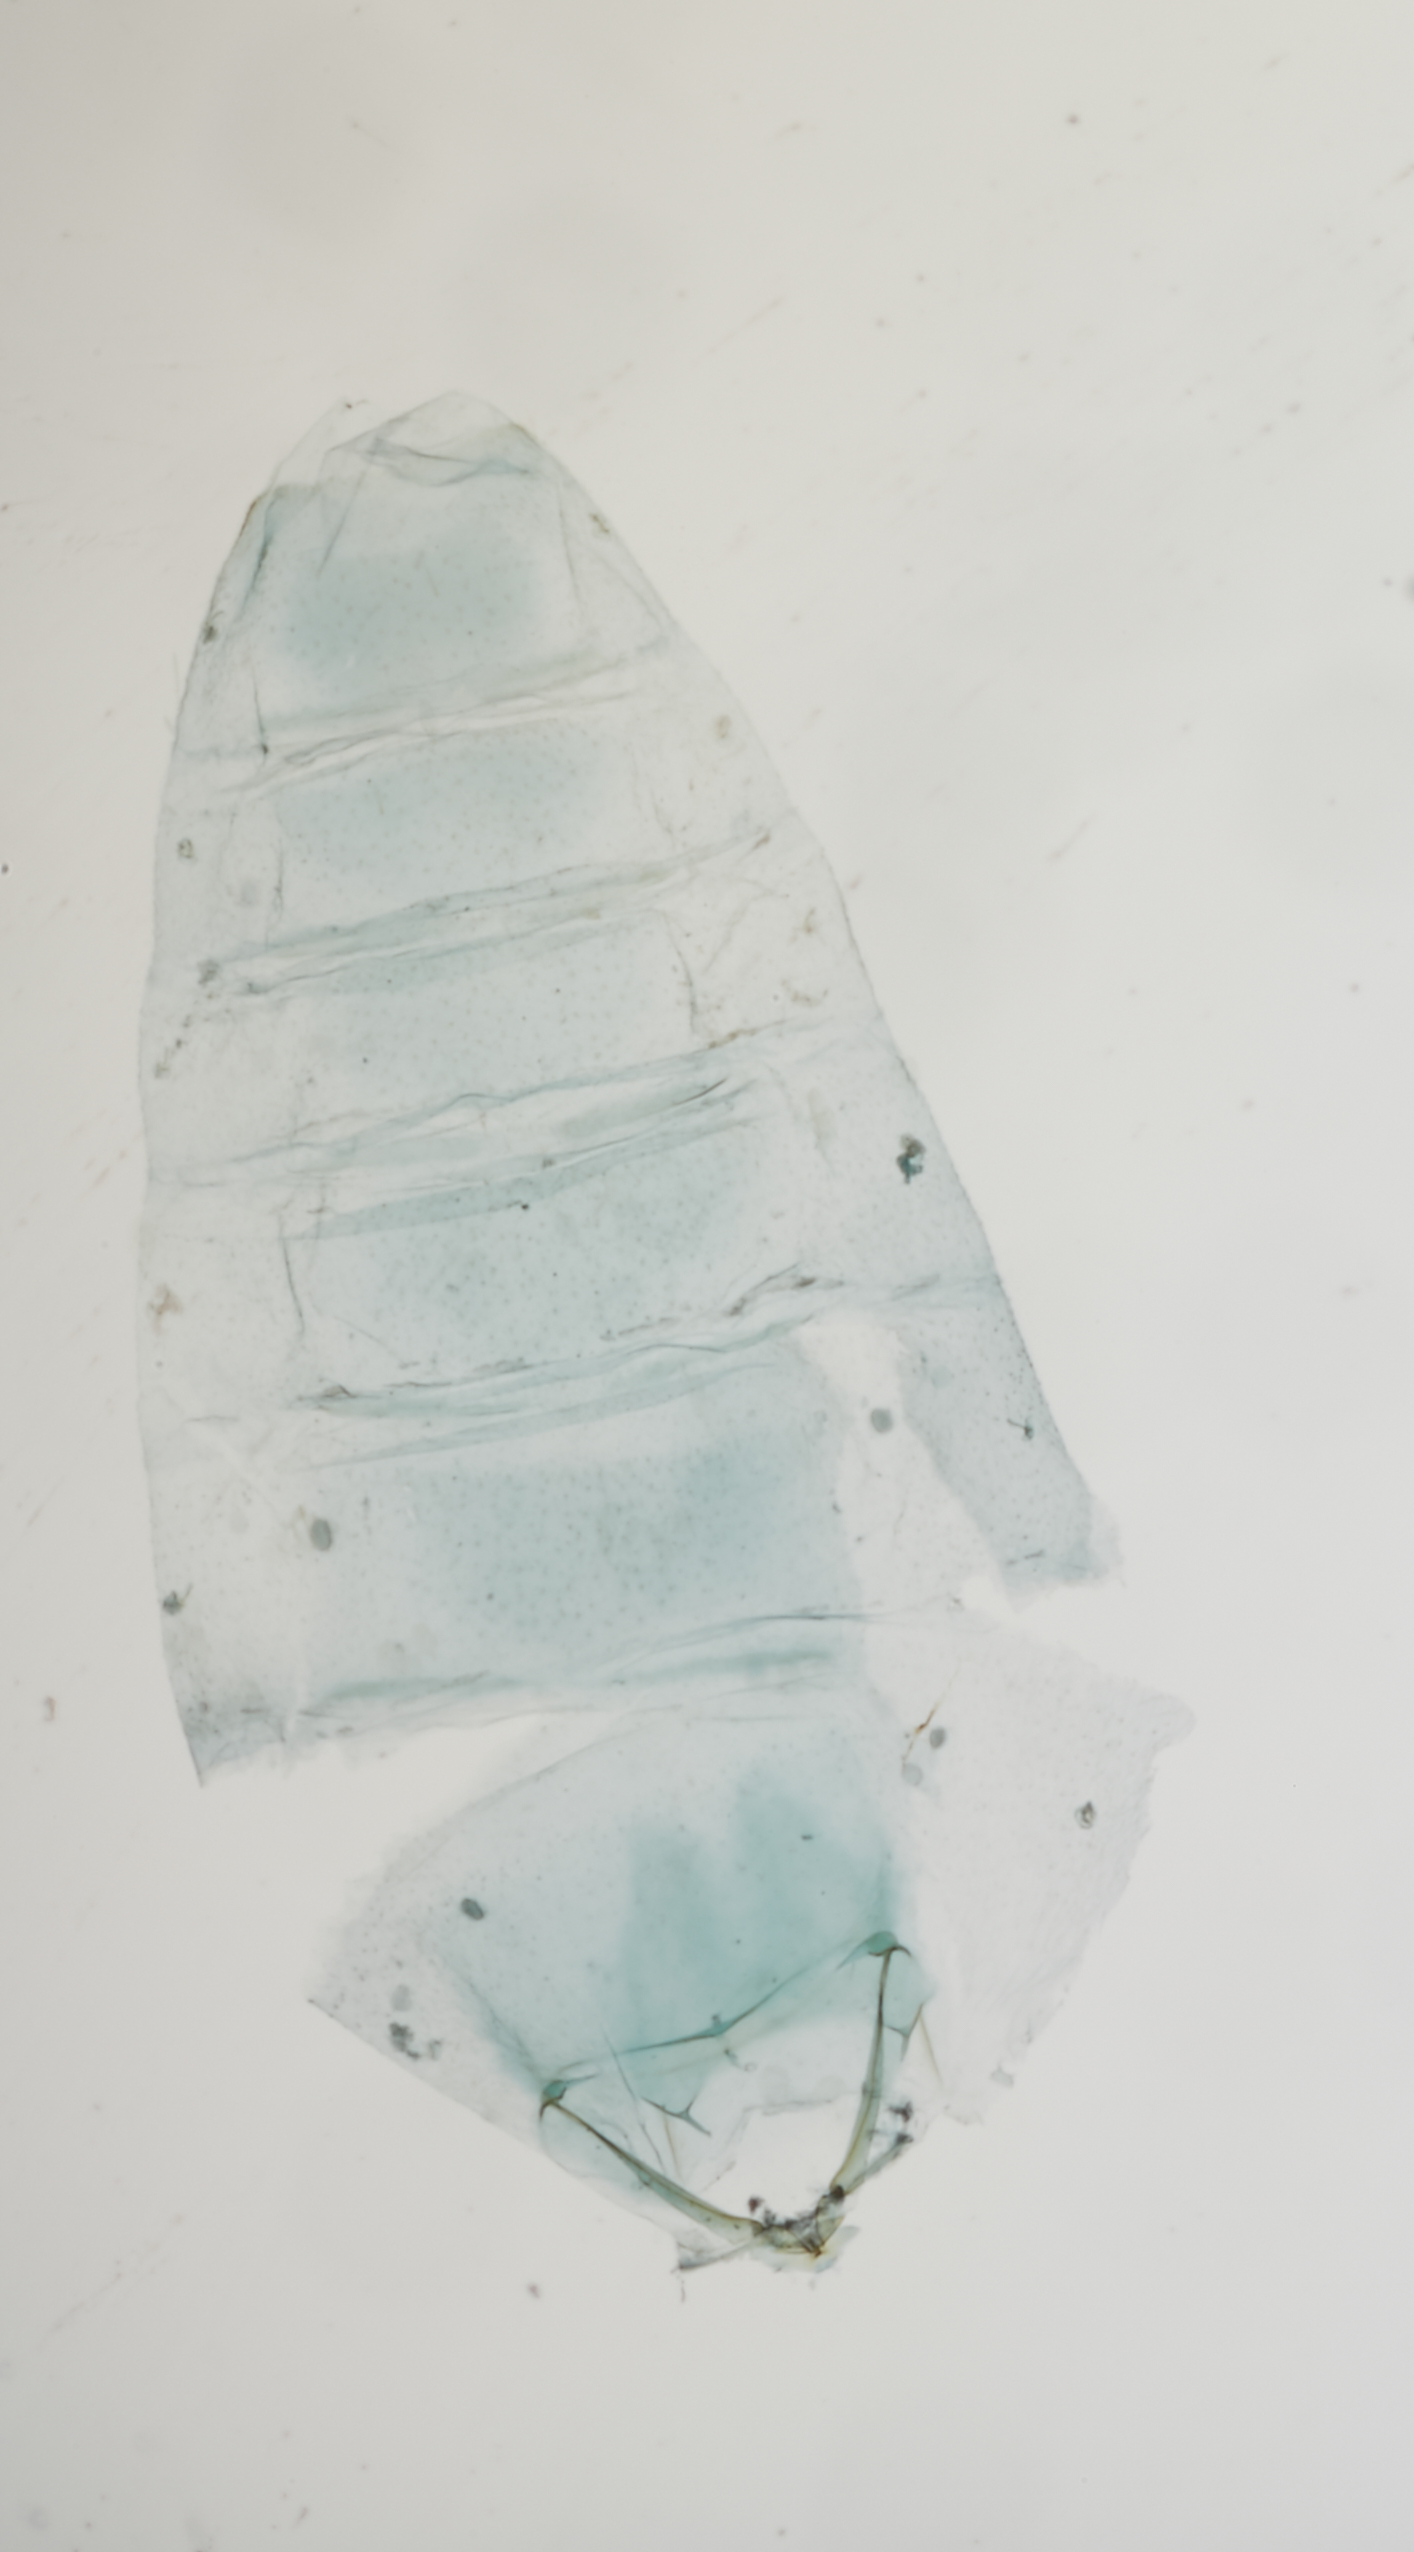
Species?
Epicallima taboga (also Inga taboga)
